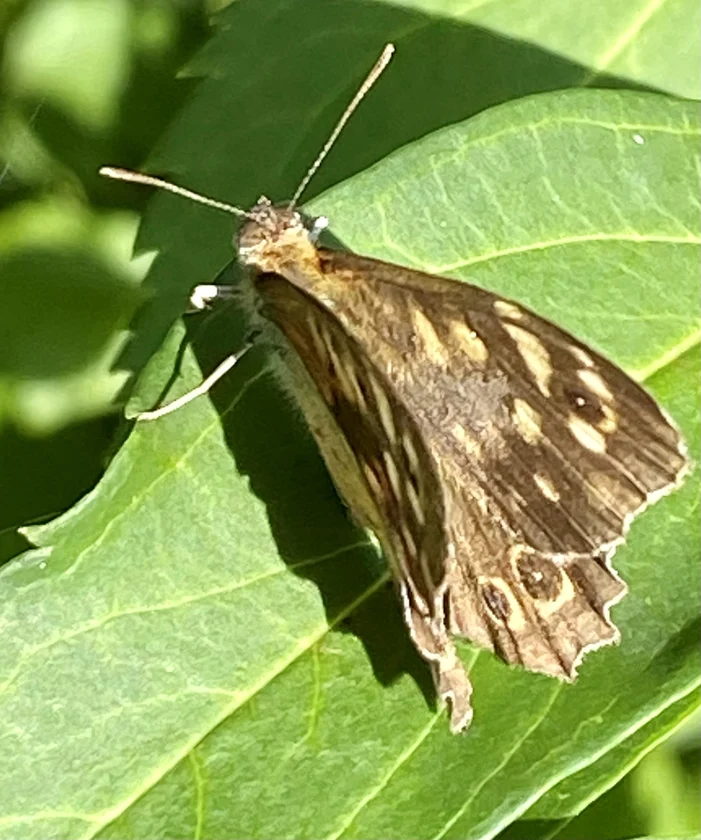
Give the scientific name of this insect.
Pararge aegeria
